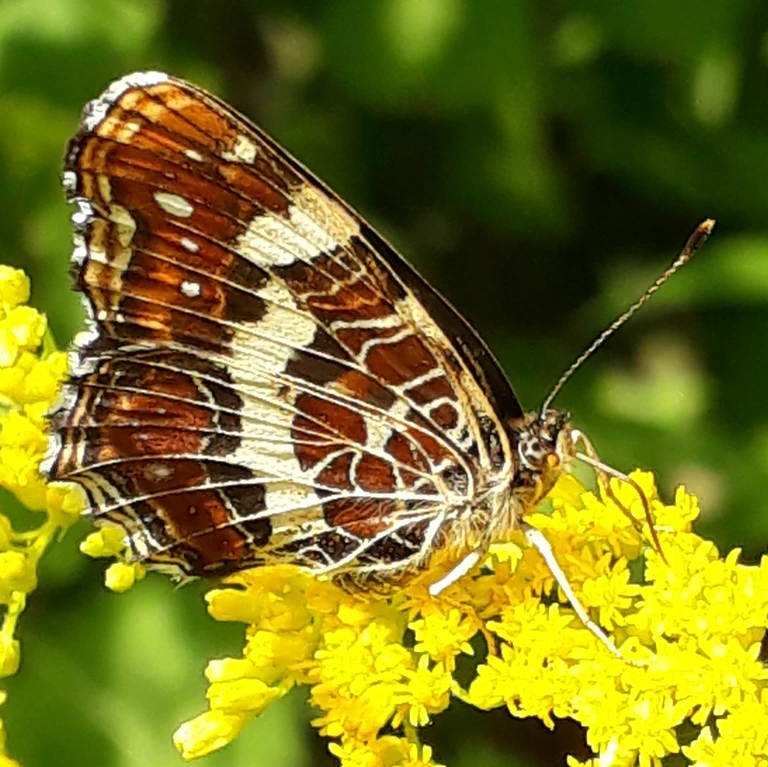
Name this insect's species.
Araschnia levana
